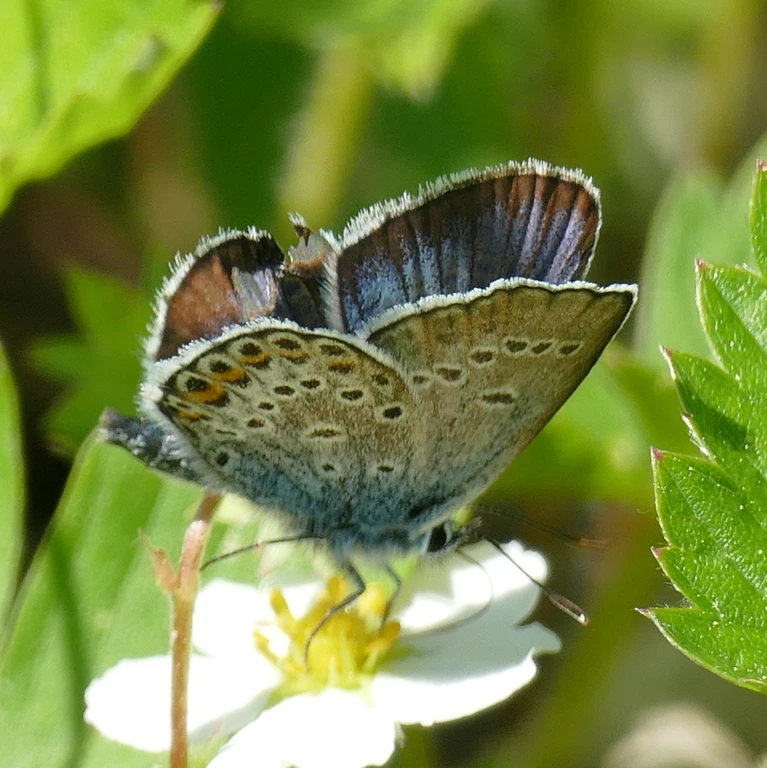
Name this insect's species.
Plebejus argus
